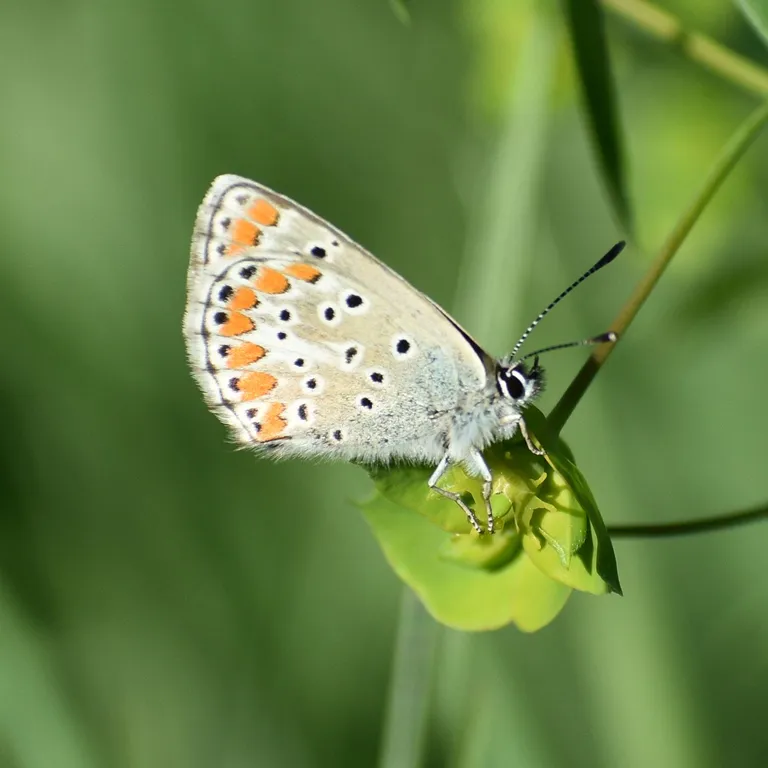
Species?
Aricia agestis/artaxerxes
